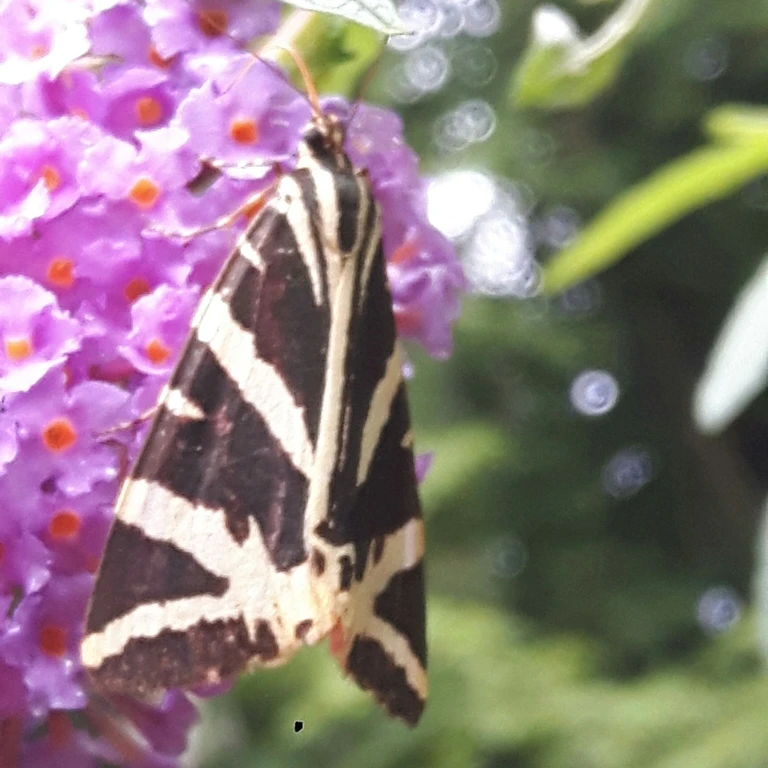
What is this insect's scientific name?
Euplagia quadripunctaria
